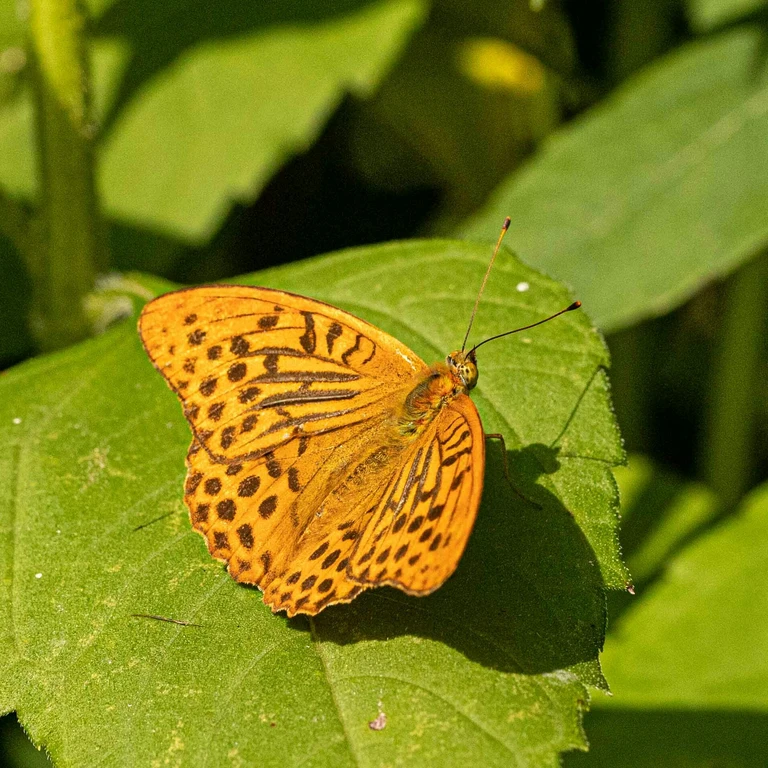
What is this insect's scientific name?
Argynnis paphia
